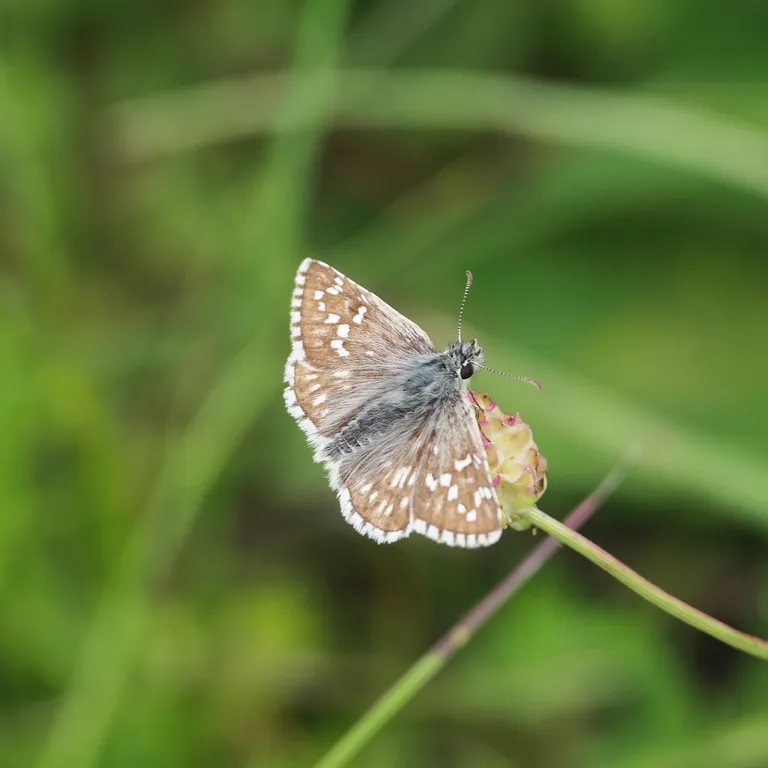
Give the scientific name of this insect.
Pyrgus carthami (also Pyrgus fritillarius)
